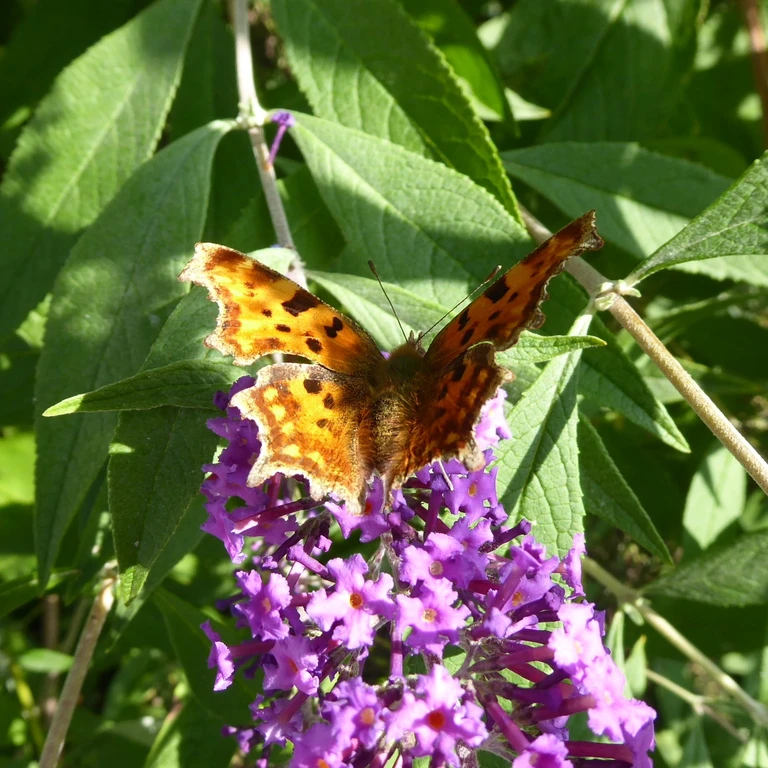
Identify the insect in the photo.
Polygonia c-album
